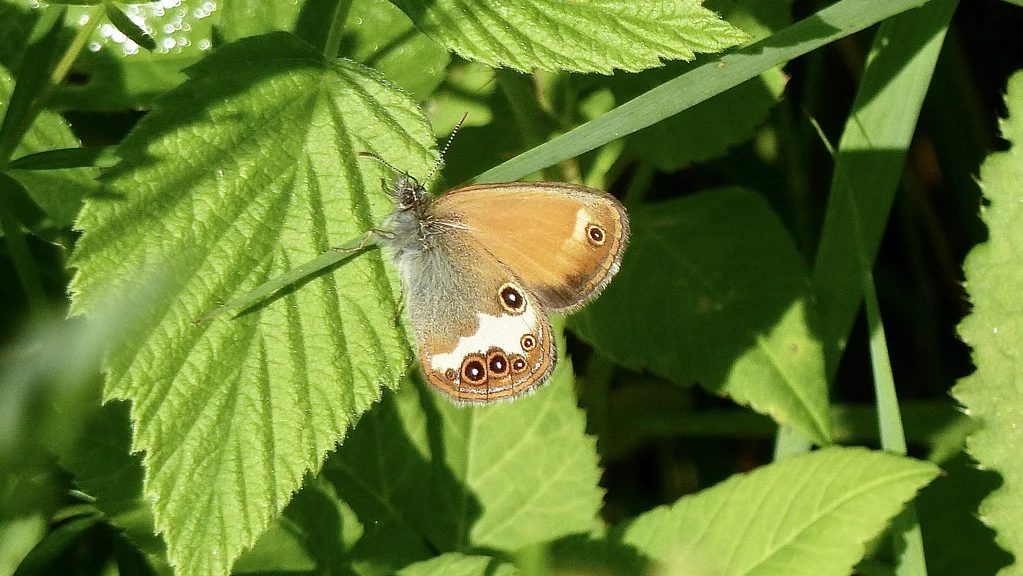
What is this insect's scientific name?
Coenonympha arcania
